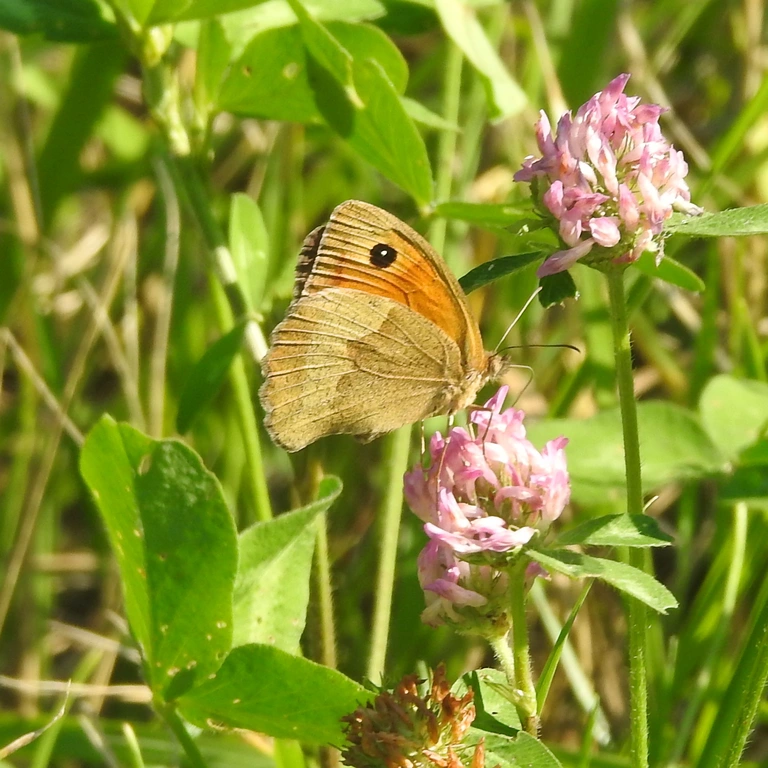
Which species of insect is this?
Maniola jurtina
